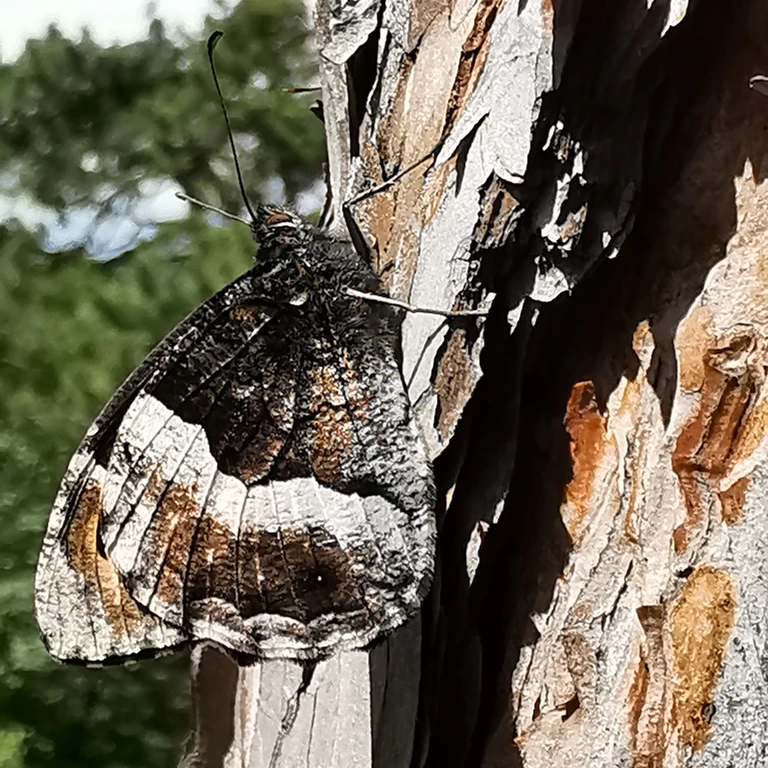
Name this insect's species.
Hipparchia alcyone
